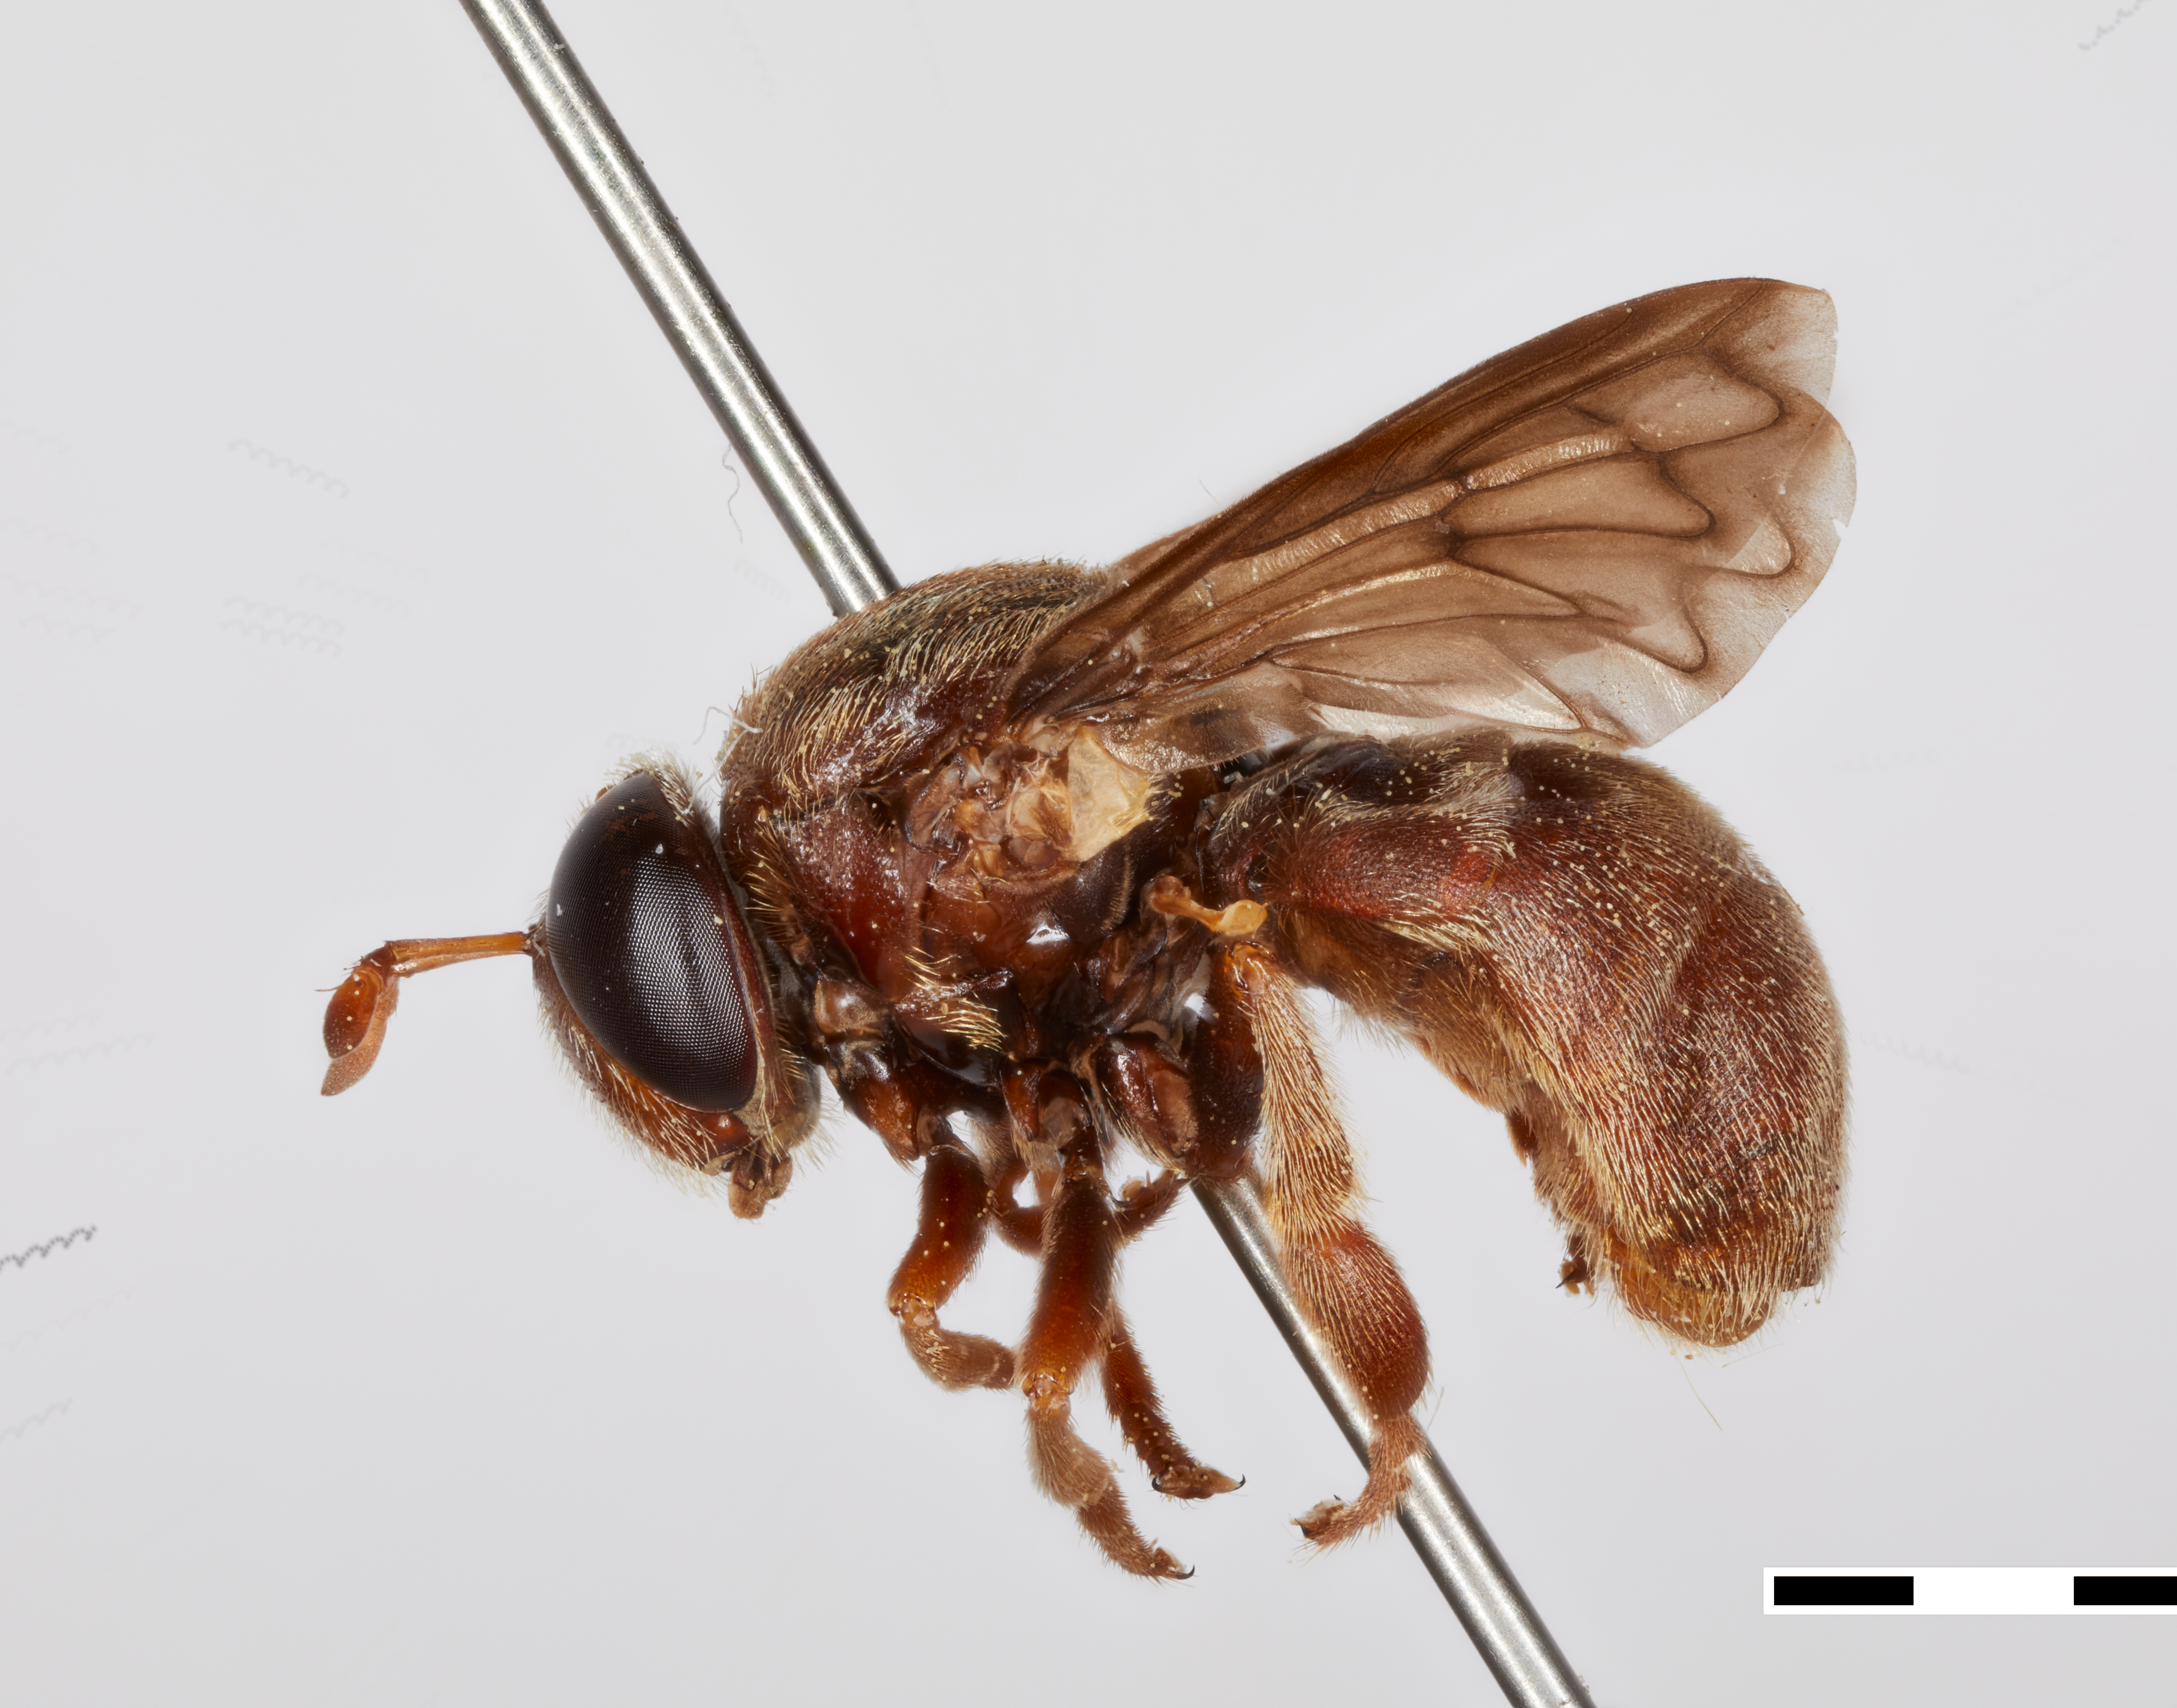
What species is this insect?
Microdon abditus
